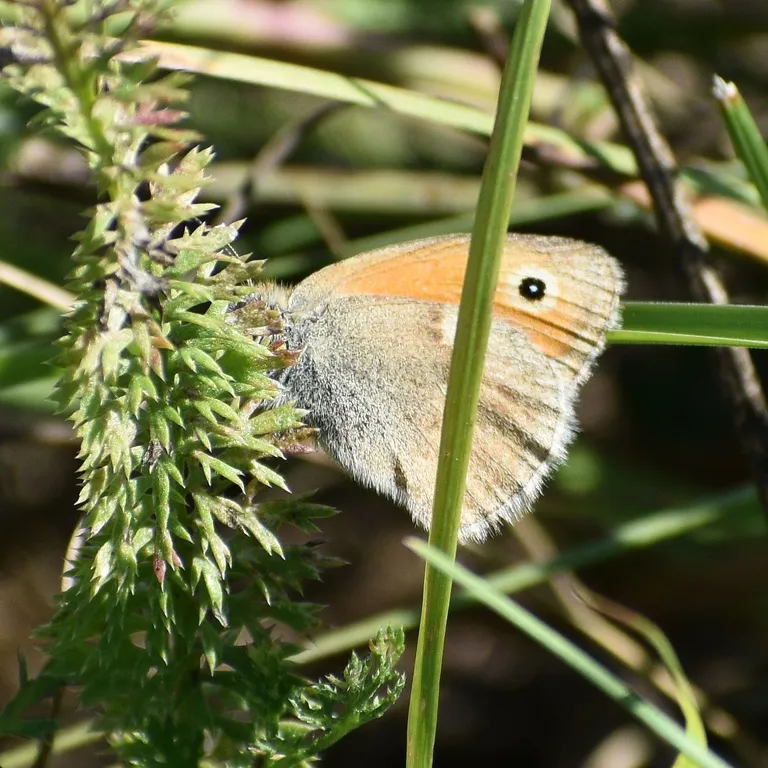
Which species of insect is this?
Coenonympha pamphilus
